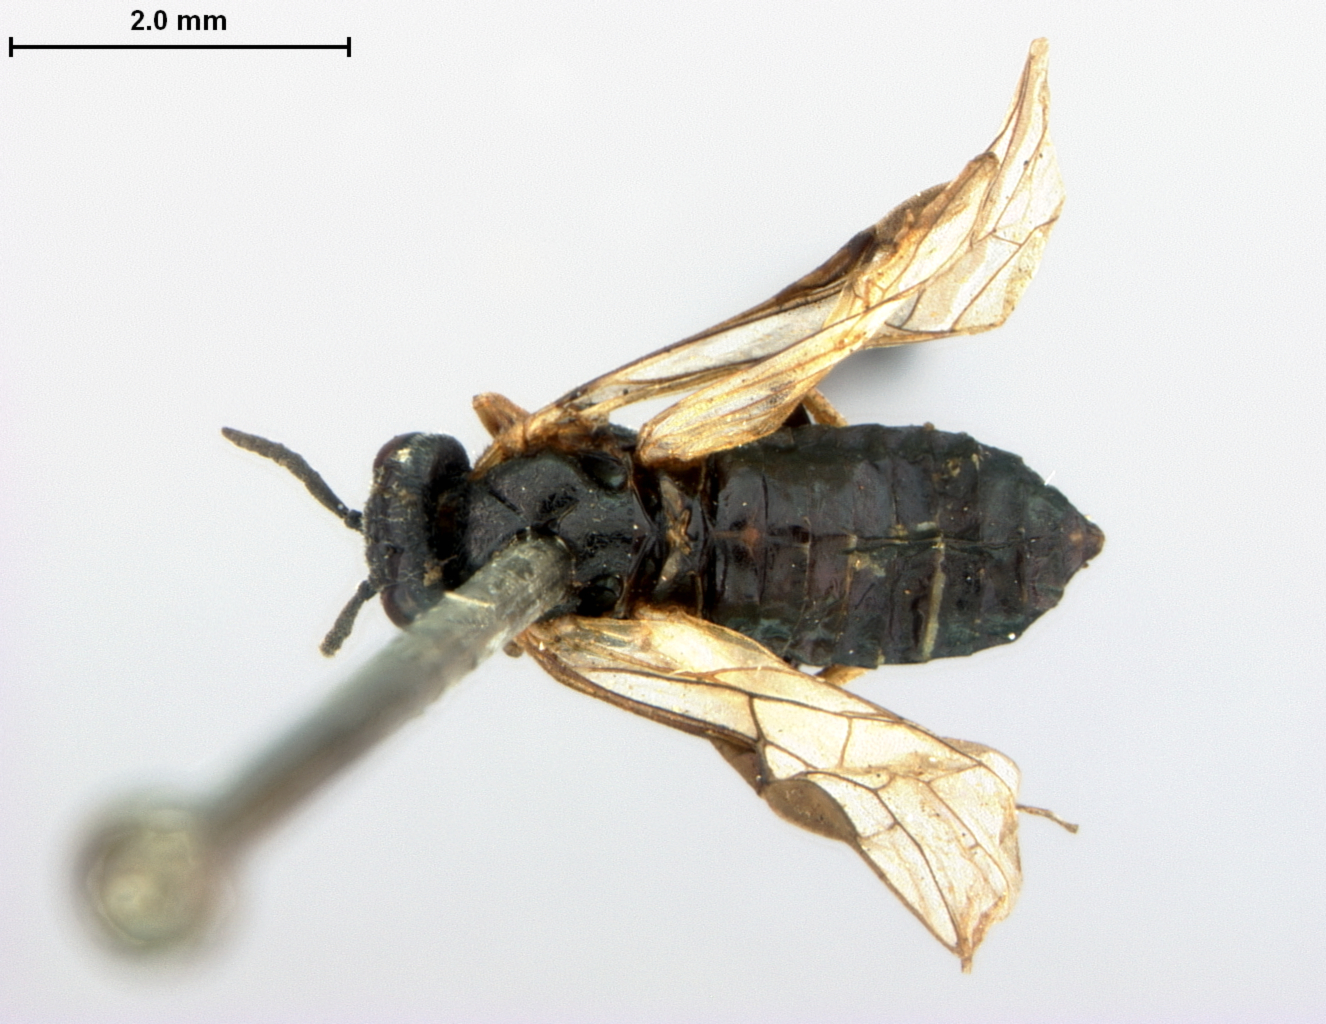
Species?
Periclista chionanthi
